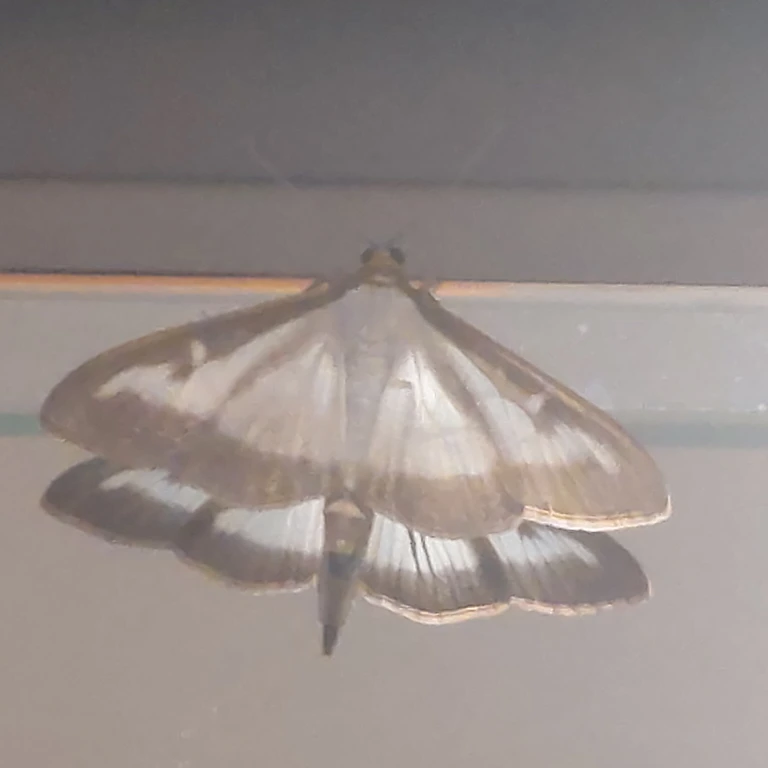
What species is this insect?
Cydalima perspectalis
